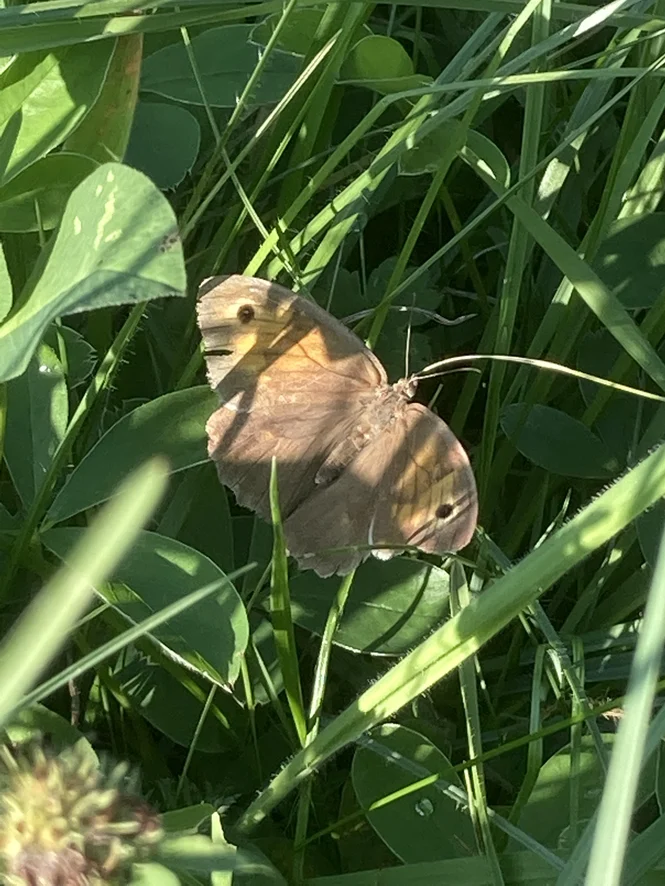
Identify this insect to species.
Maniola jurtina
